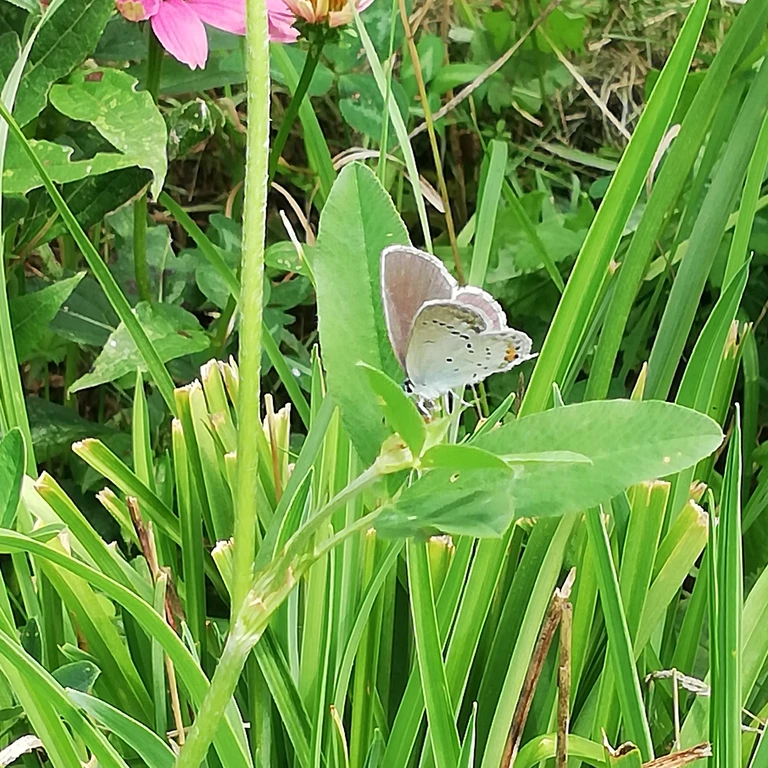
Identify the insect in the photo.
Cupido argiades (also Elkalyce argiades)
